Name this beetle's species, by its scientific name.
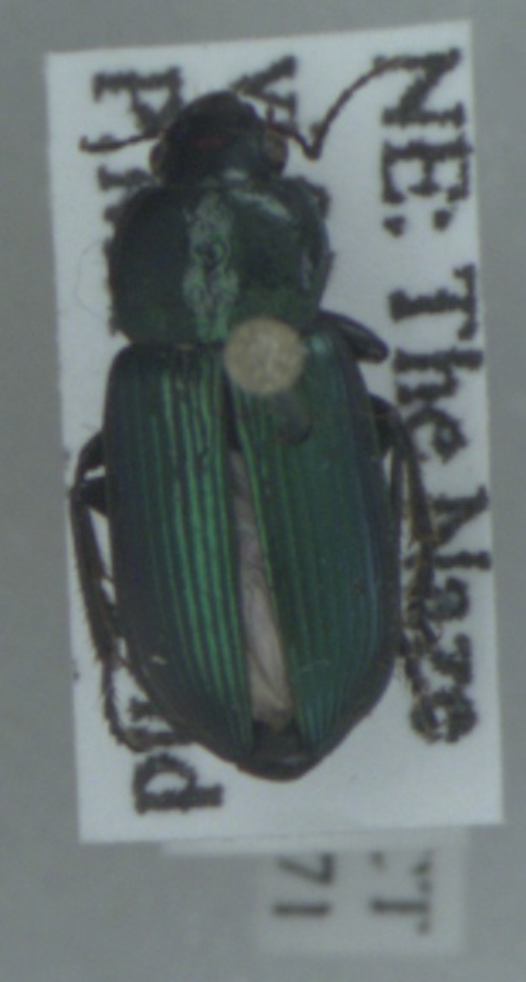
Anisodactylus poeciloides
